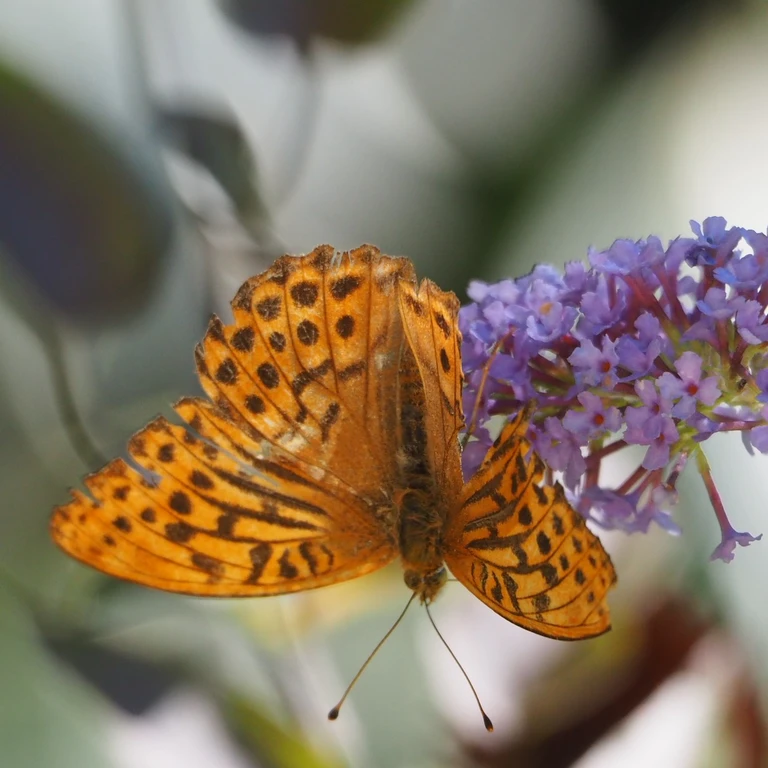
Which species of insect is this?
Argynnis paphia
